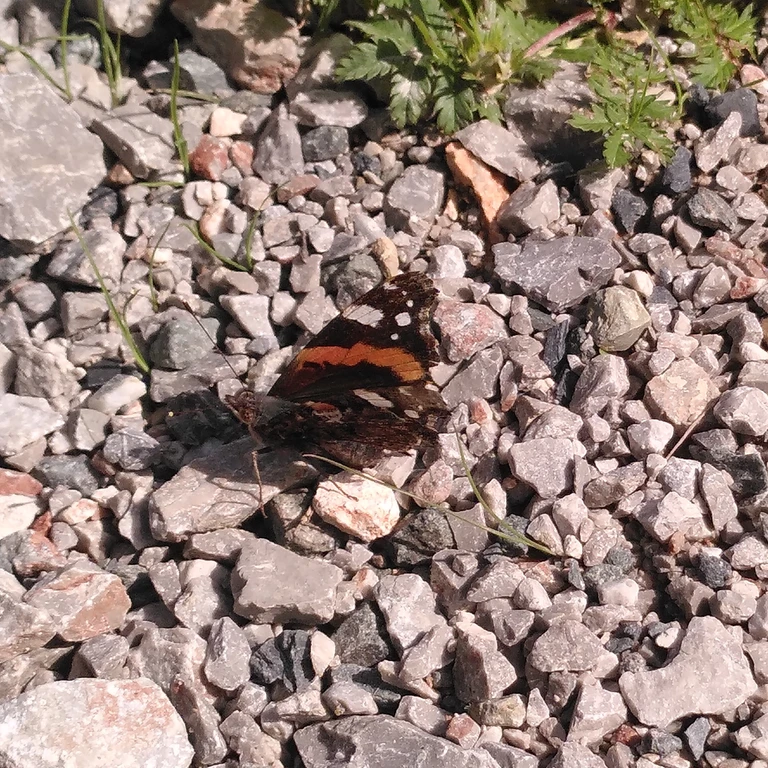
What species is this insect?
Vanessa atalanta
